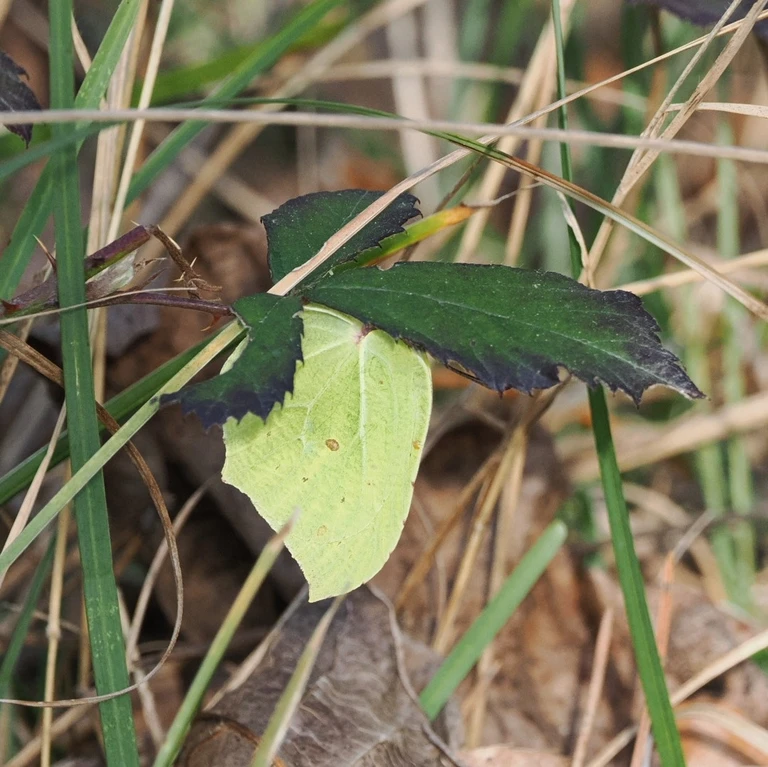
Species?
Gonepteryx rhamni
